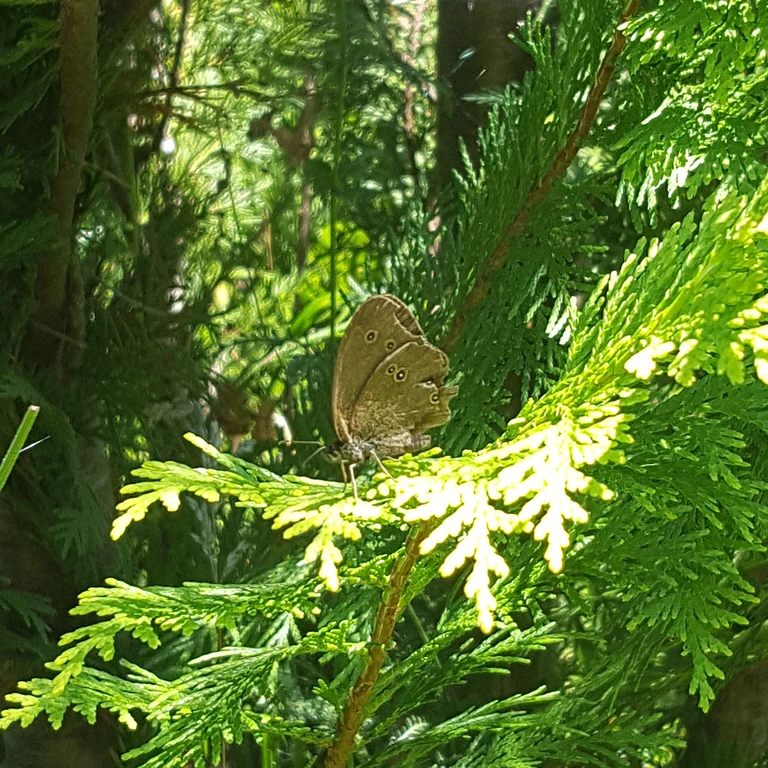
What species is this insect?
Aphantopus hyperantus
